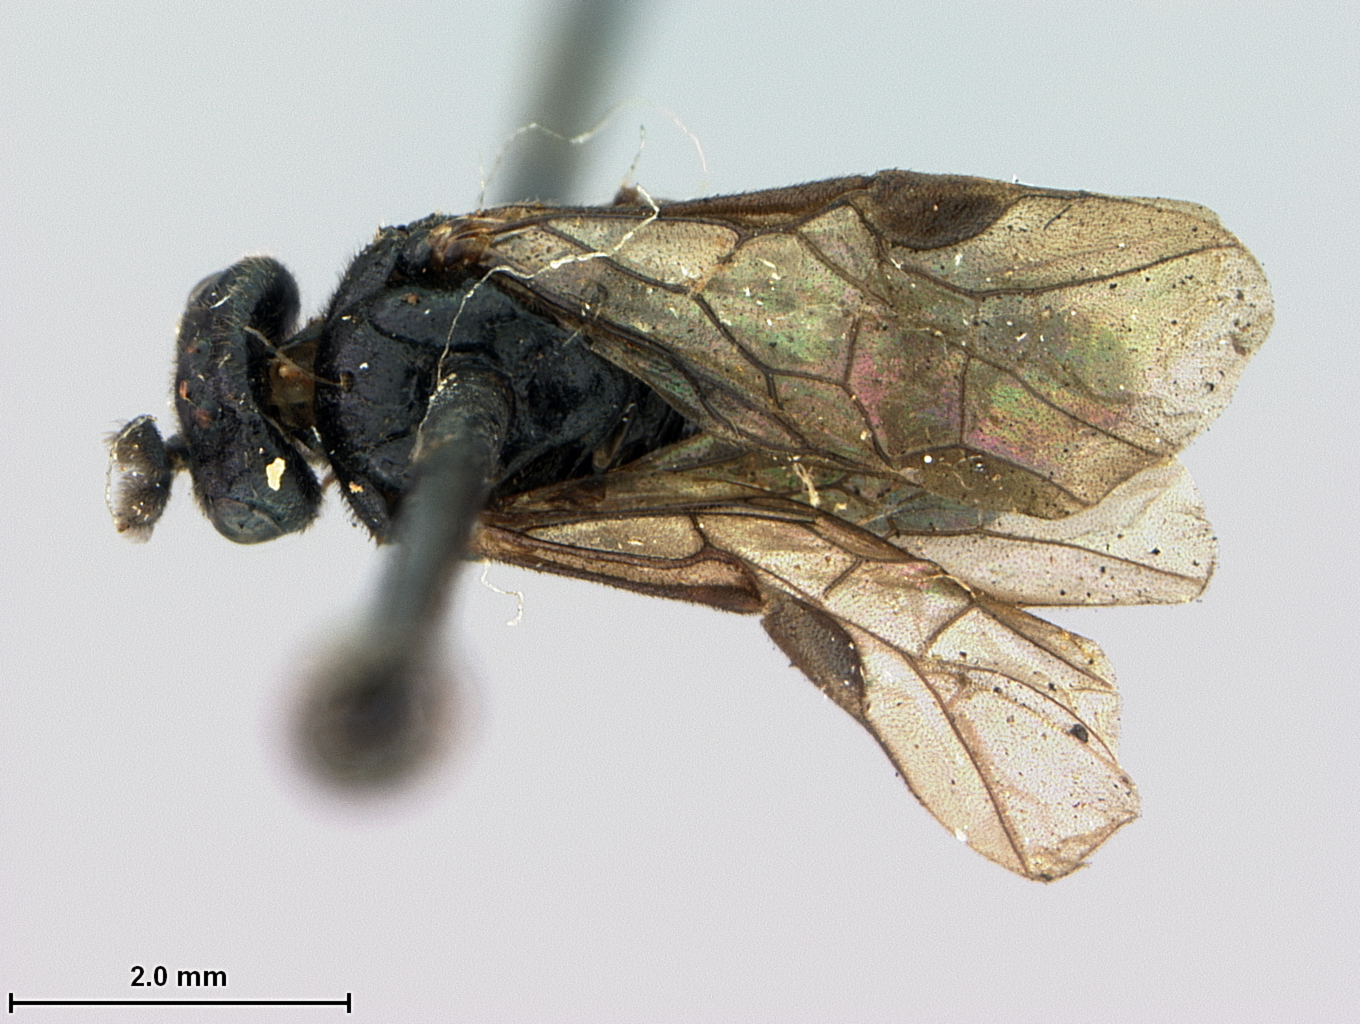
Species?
Aprosthema breviantennatum
